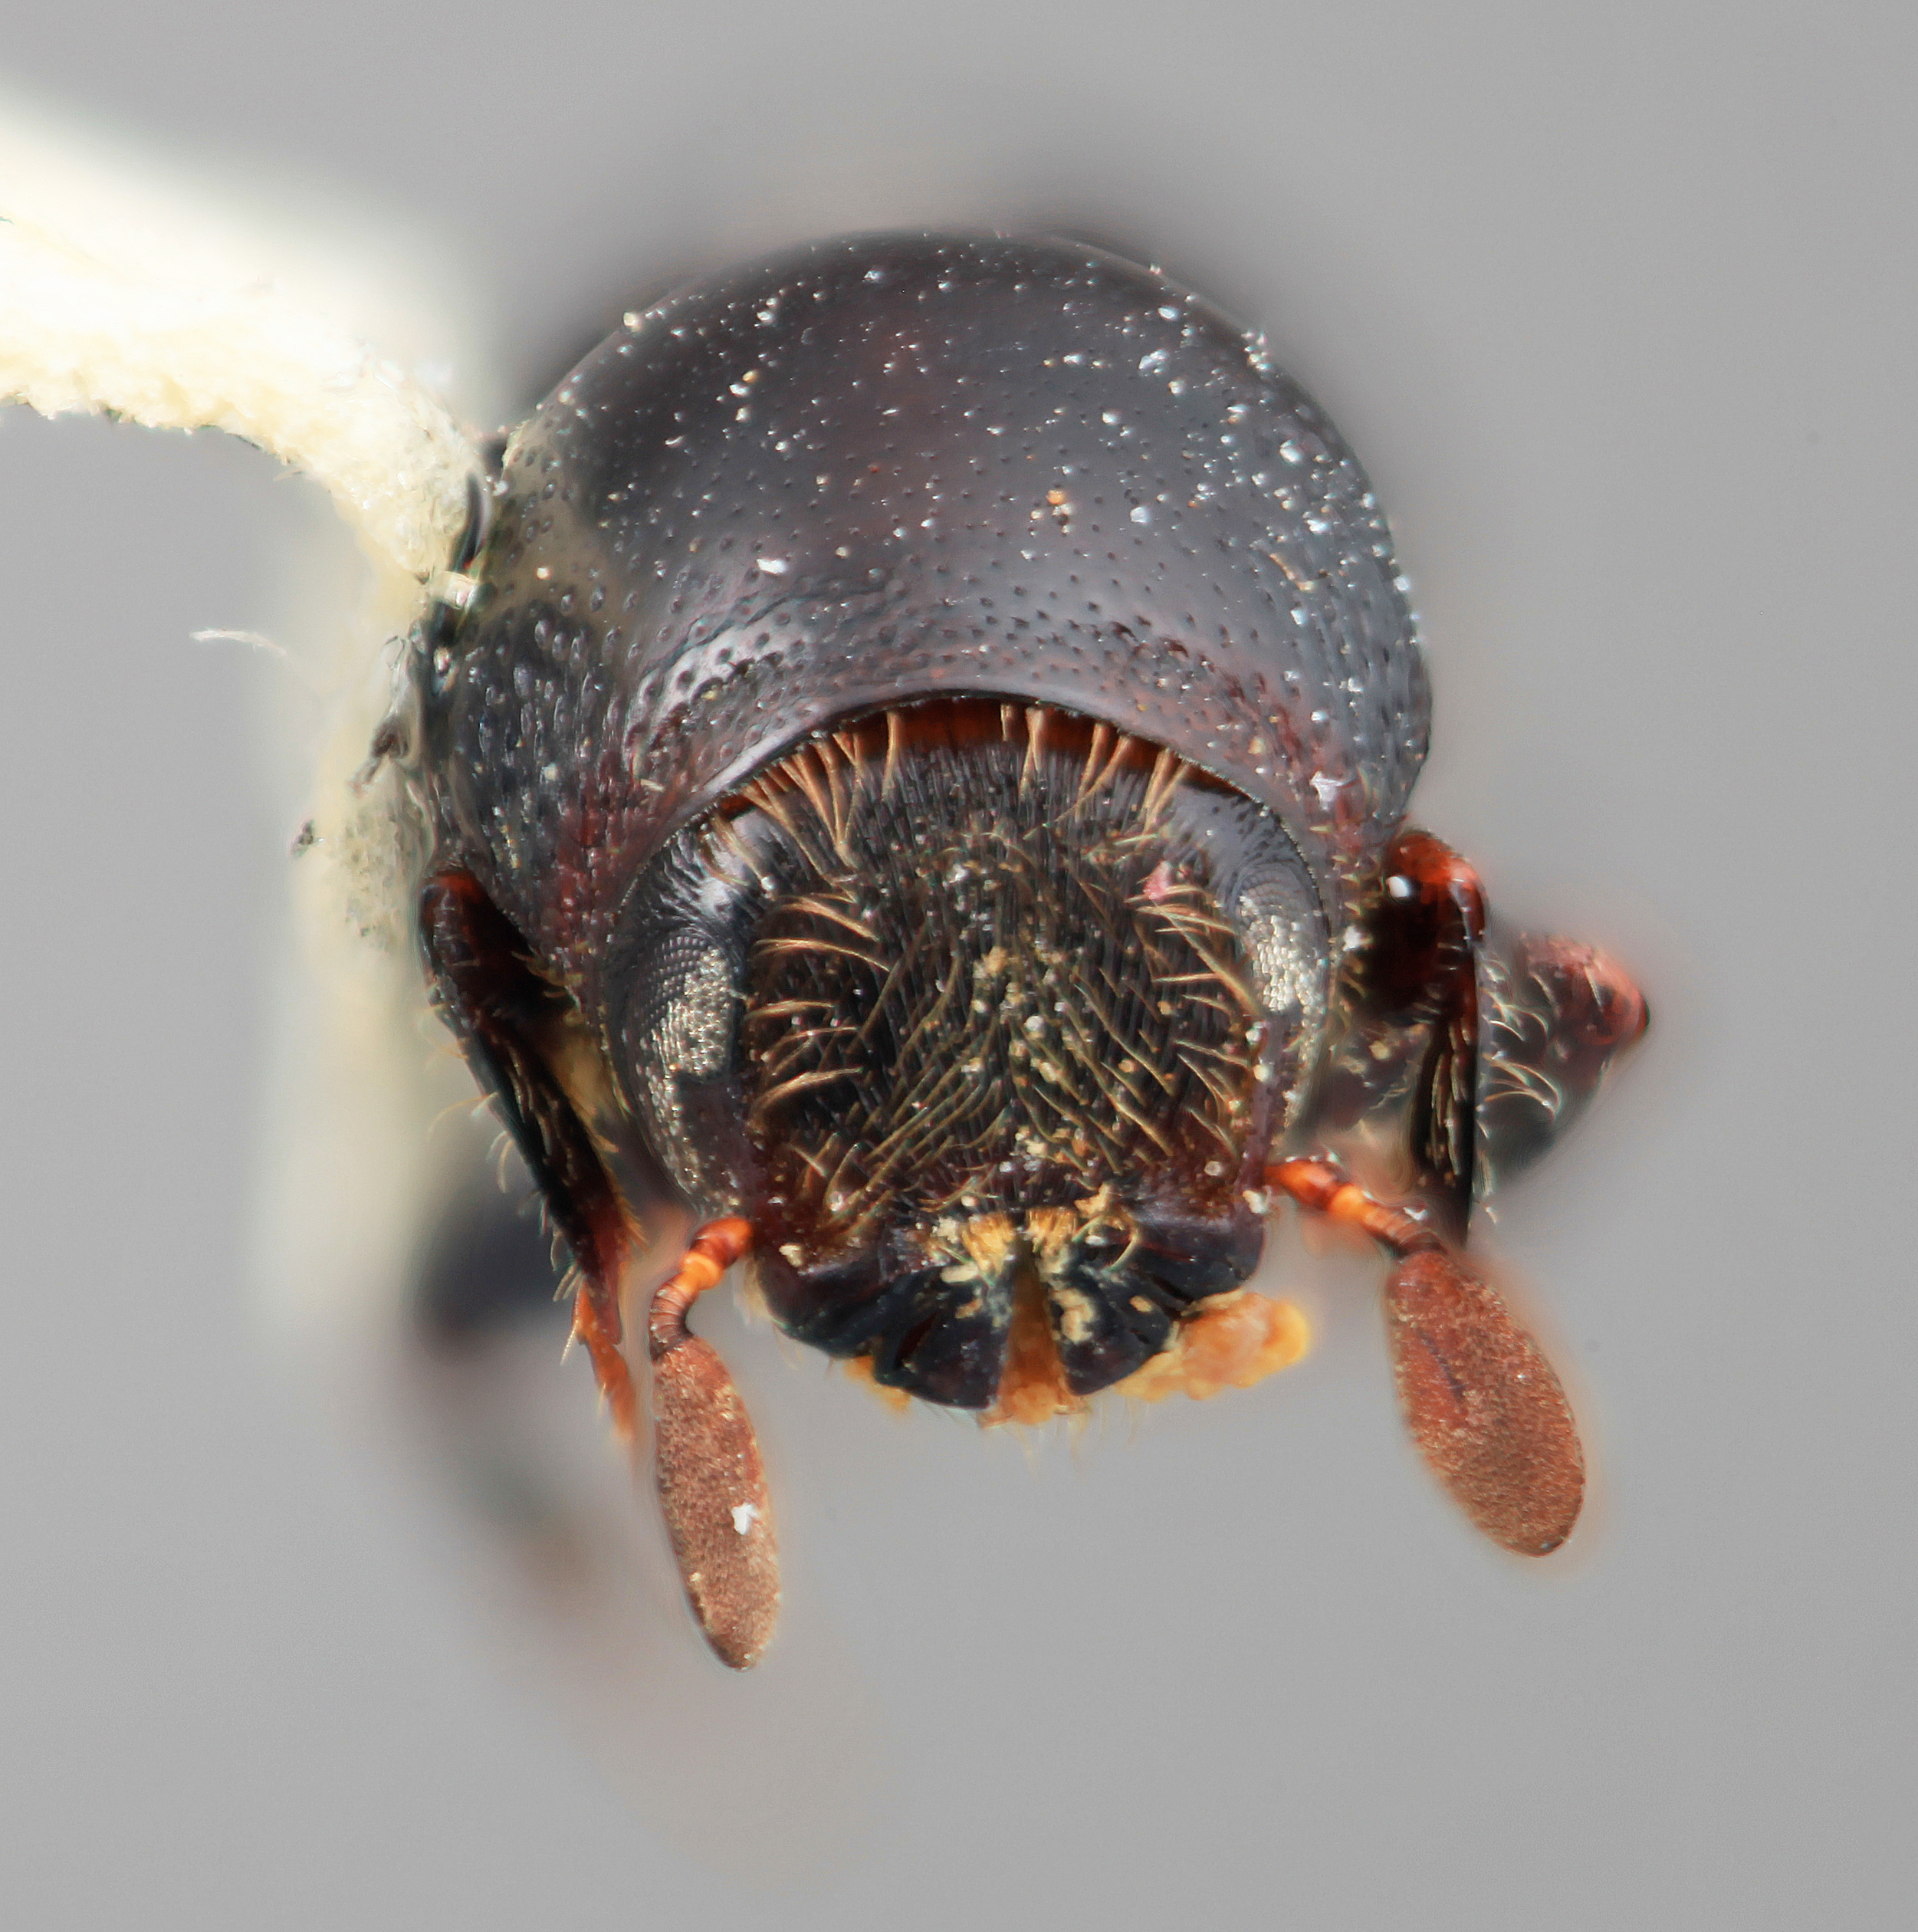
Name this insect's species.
Scolytus binodus
